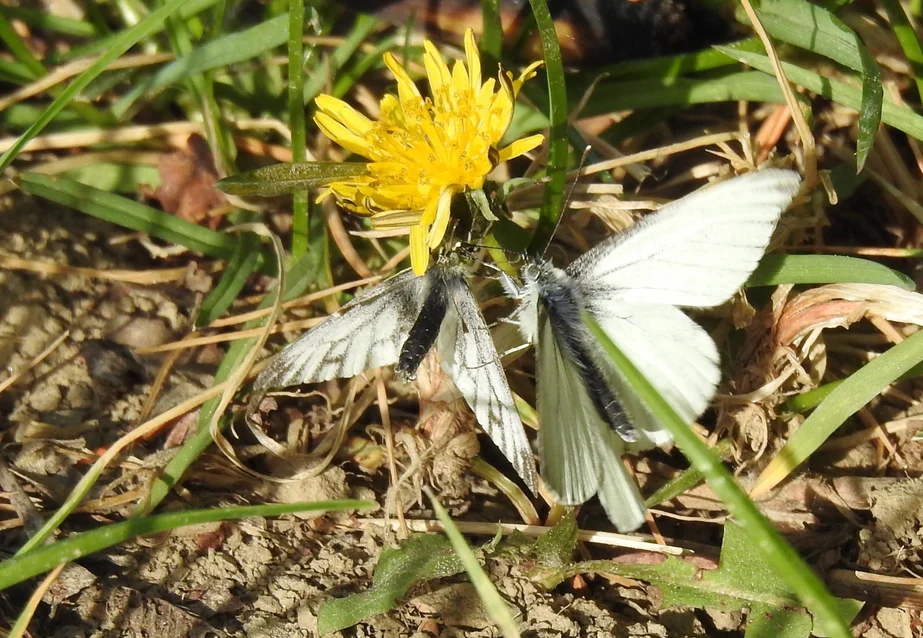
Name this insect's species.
Pieris napi
